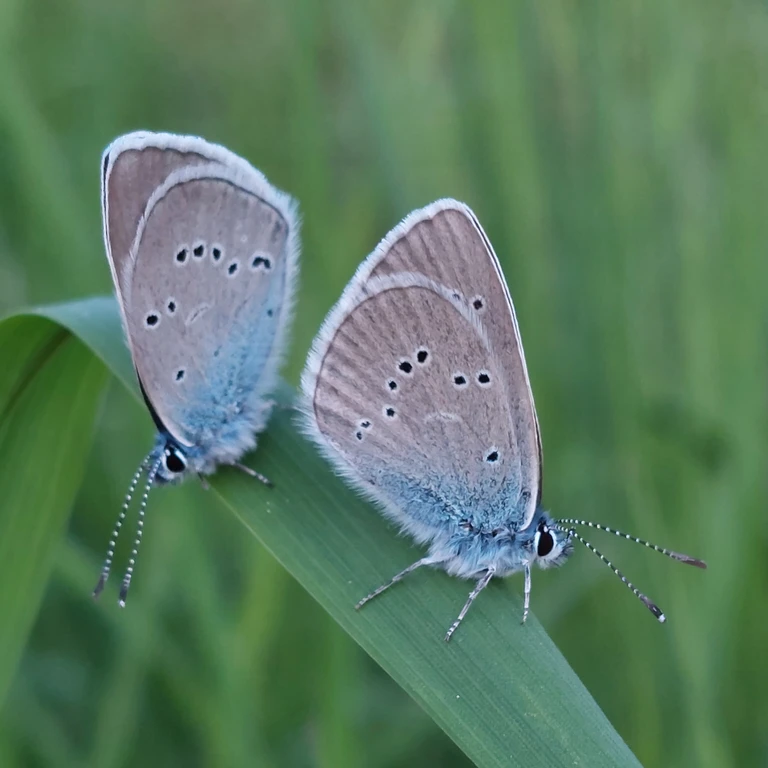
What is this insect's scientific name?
Cyaniris semiargus
